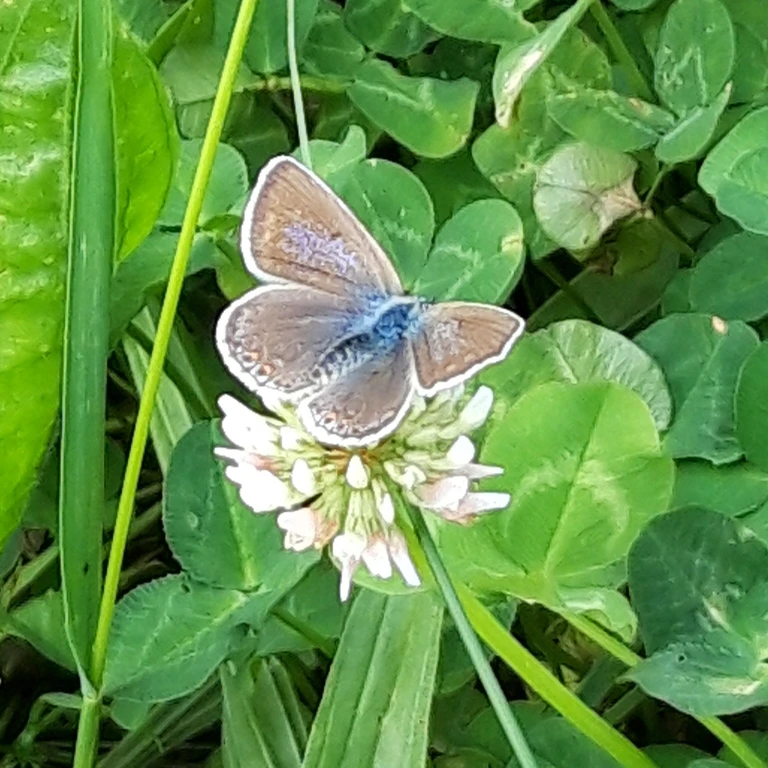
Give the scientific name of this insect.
Polyommatus icarus
